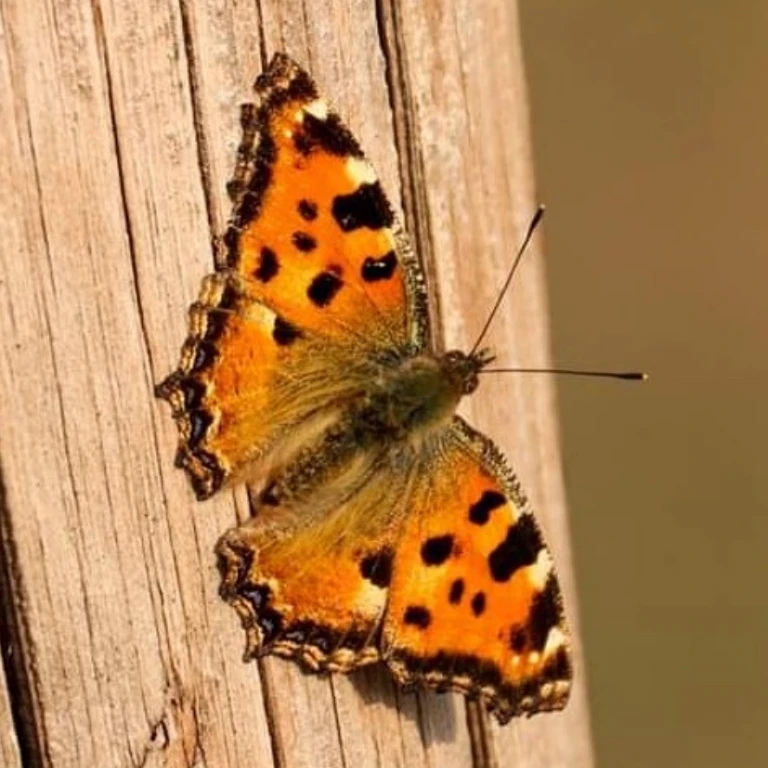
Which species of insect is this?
Nymphalis polychloros
